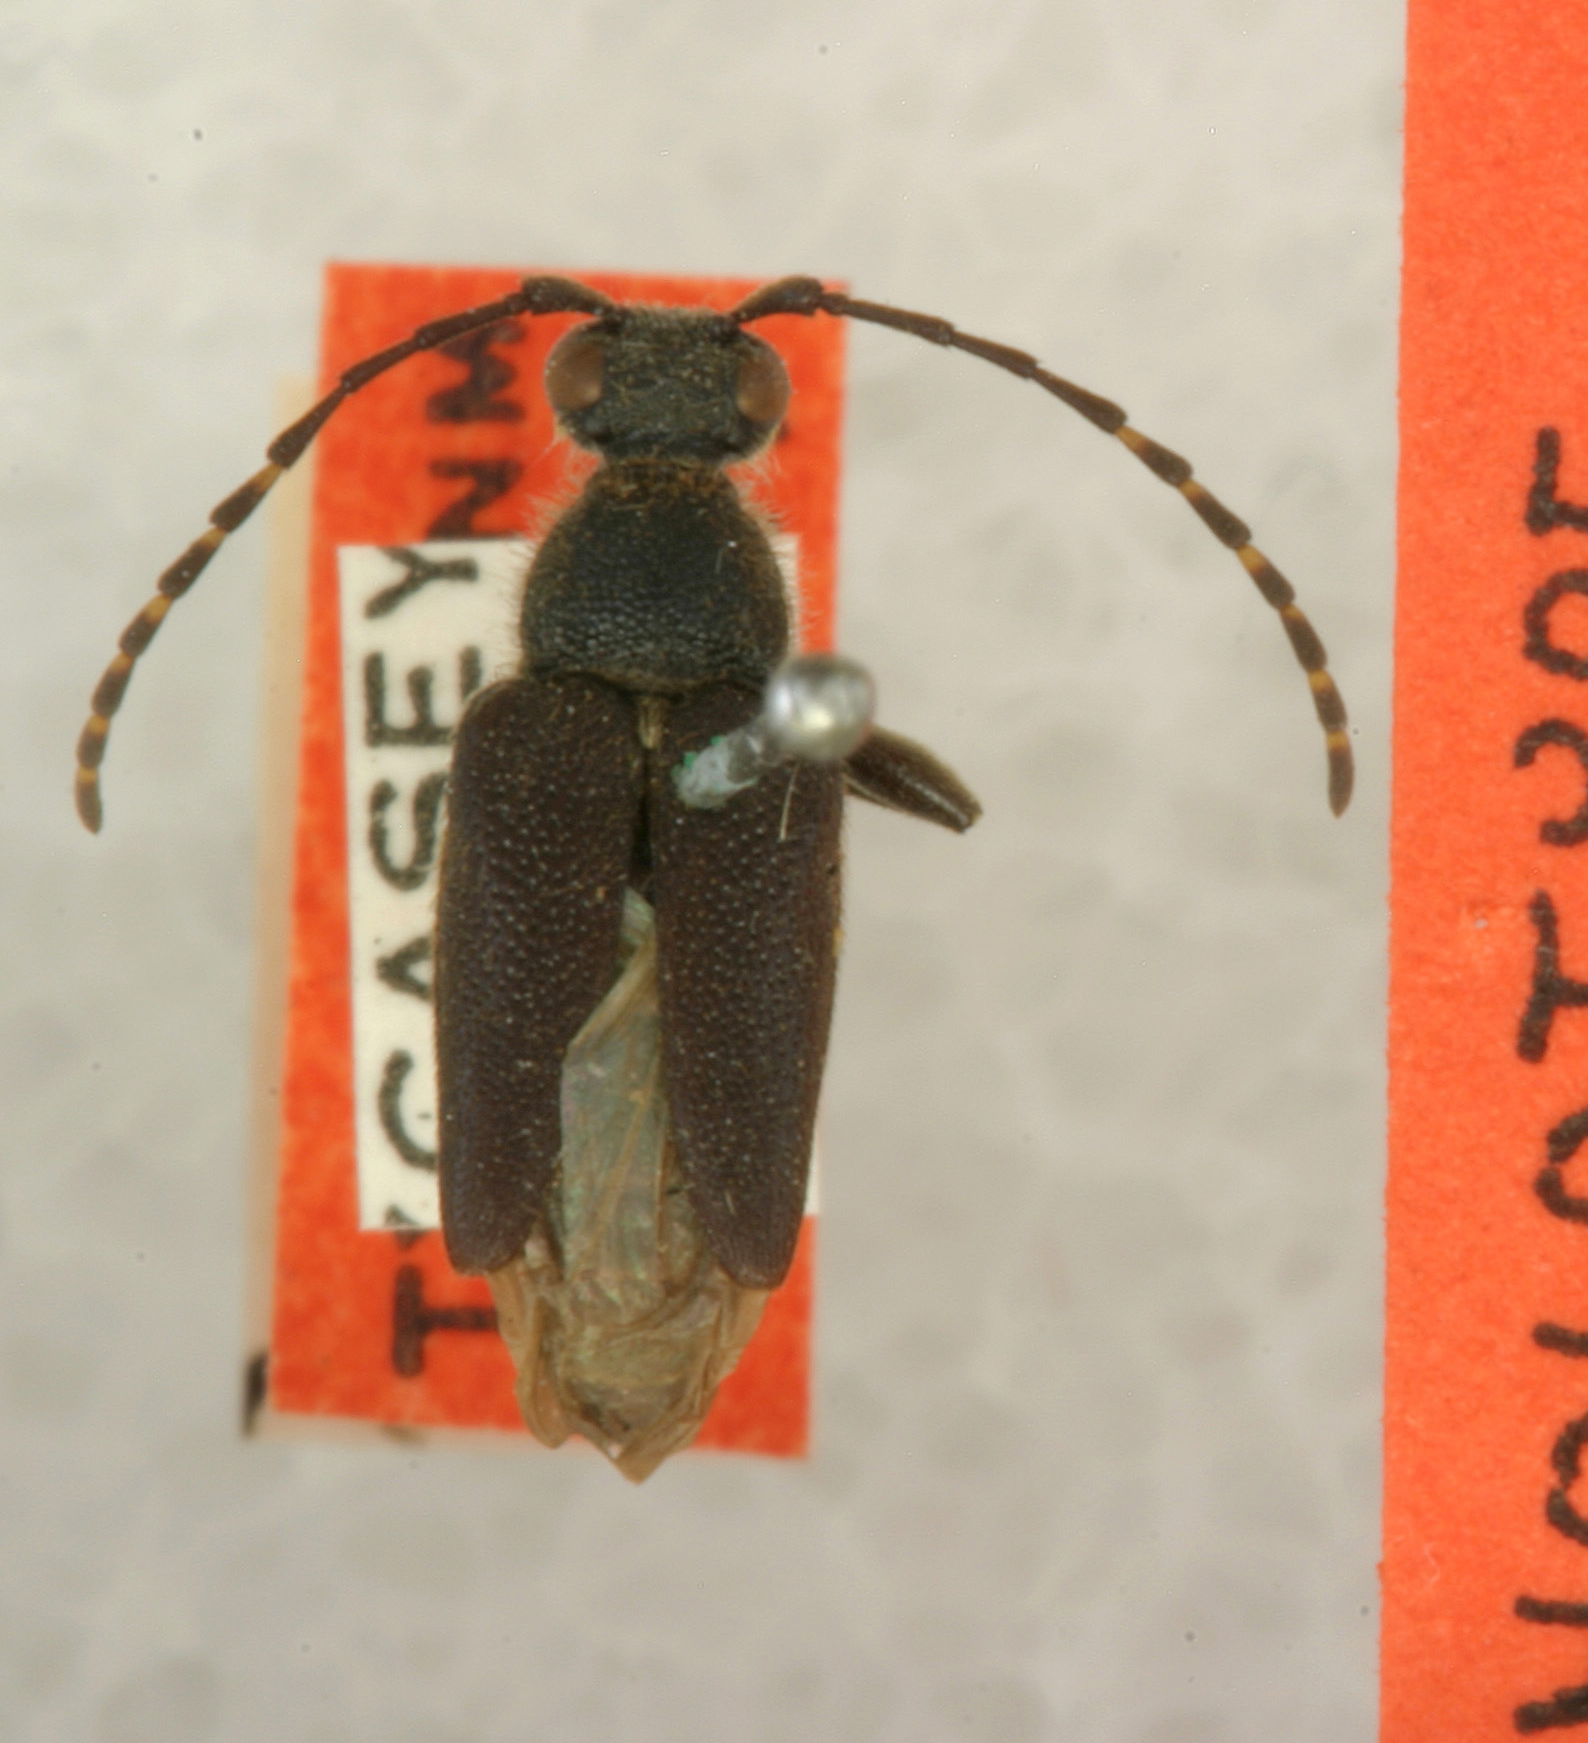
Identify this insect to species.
Brachyleptura tetrica (also Brachyleptura vagans)
